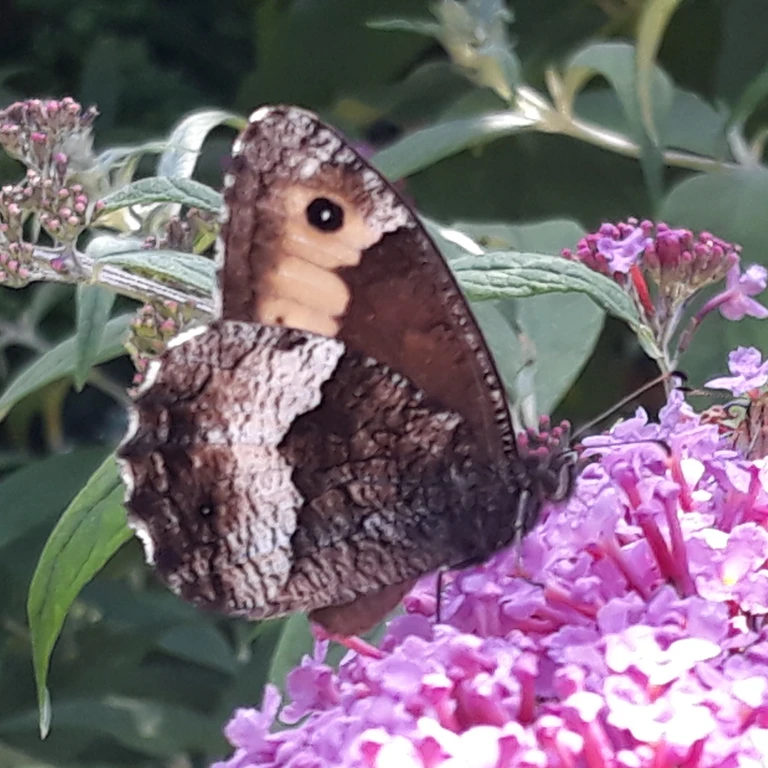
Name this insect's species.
Hipparchia alcyone
